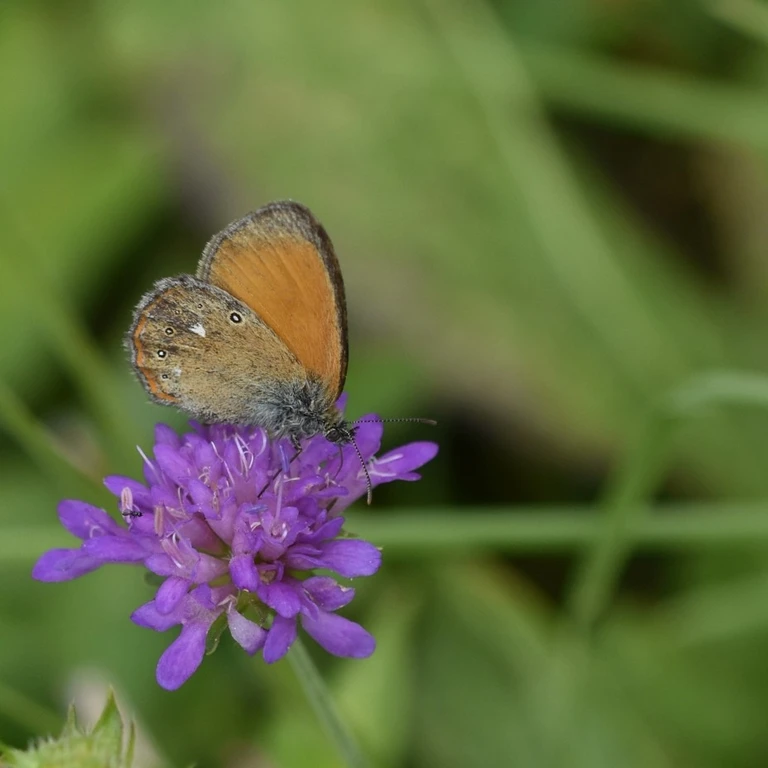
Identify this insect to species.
Coenonympha glycerion (also Coenonympha iphis)
